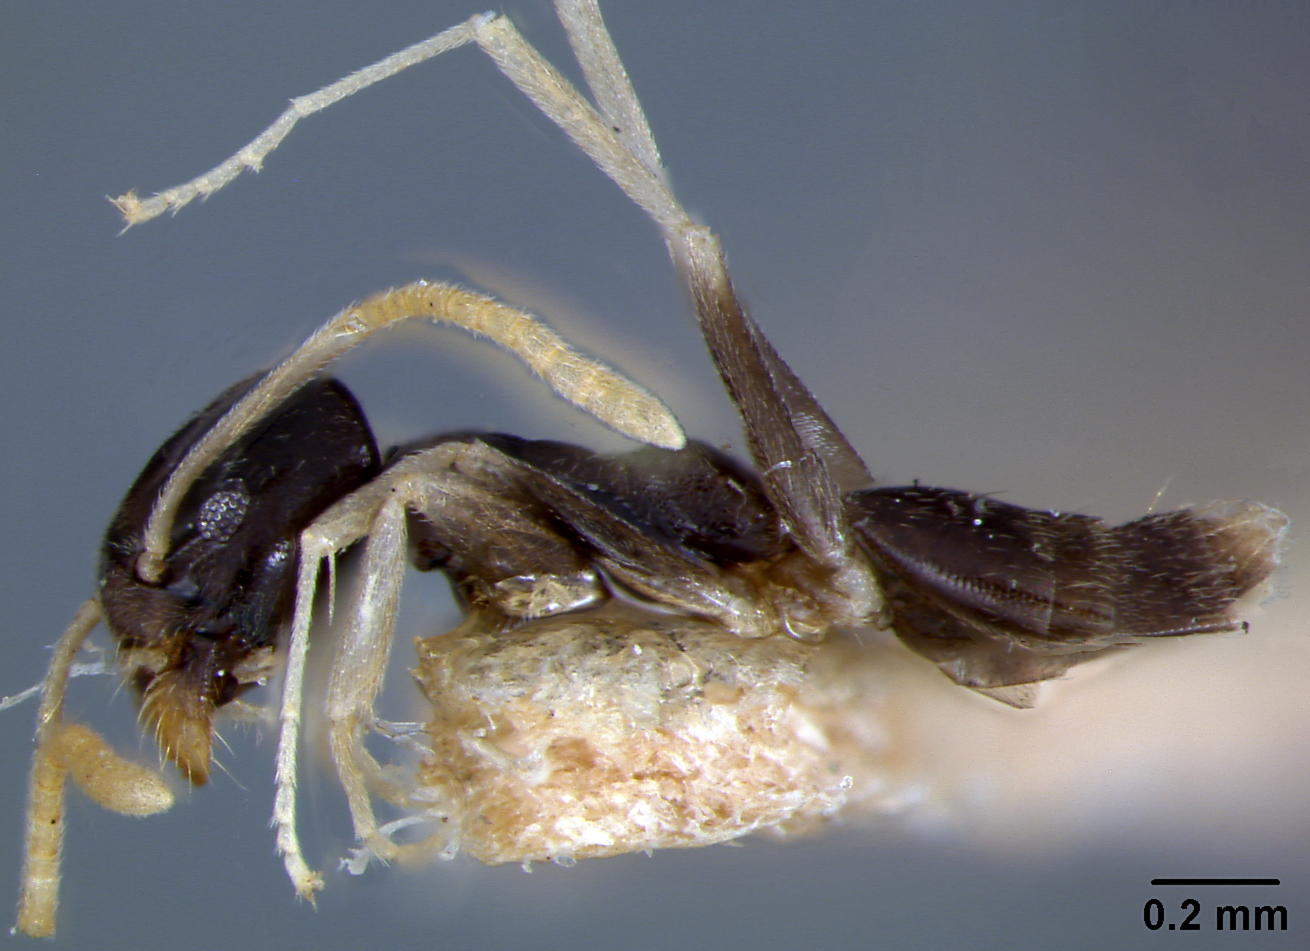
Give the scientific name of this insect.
Tapinoma ramulorum
